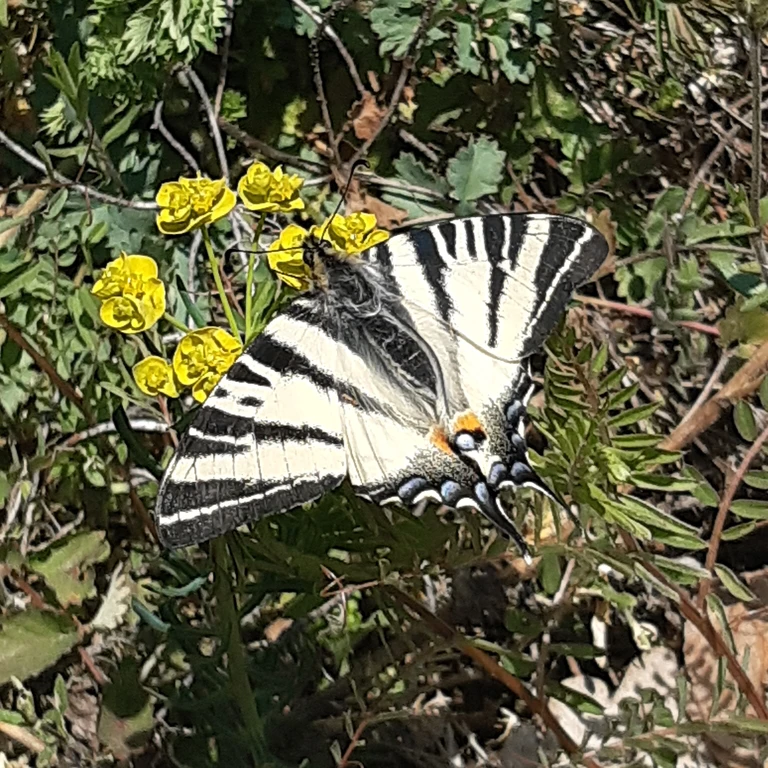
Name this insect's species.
Iphiclides podalirius
